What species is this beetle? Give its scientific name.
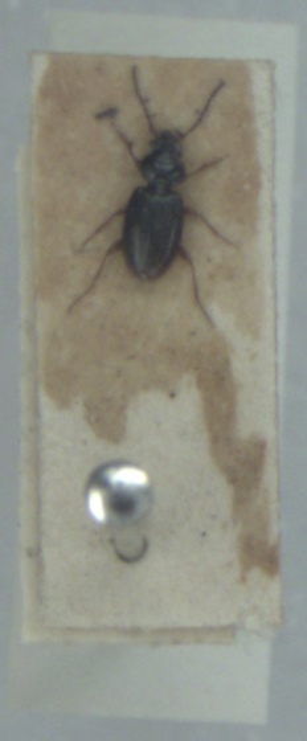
Bembidion guttula
